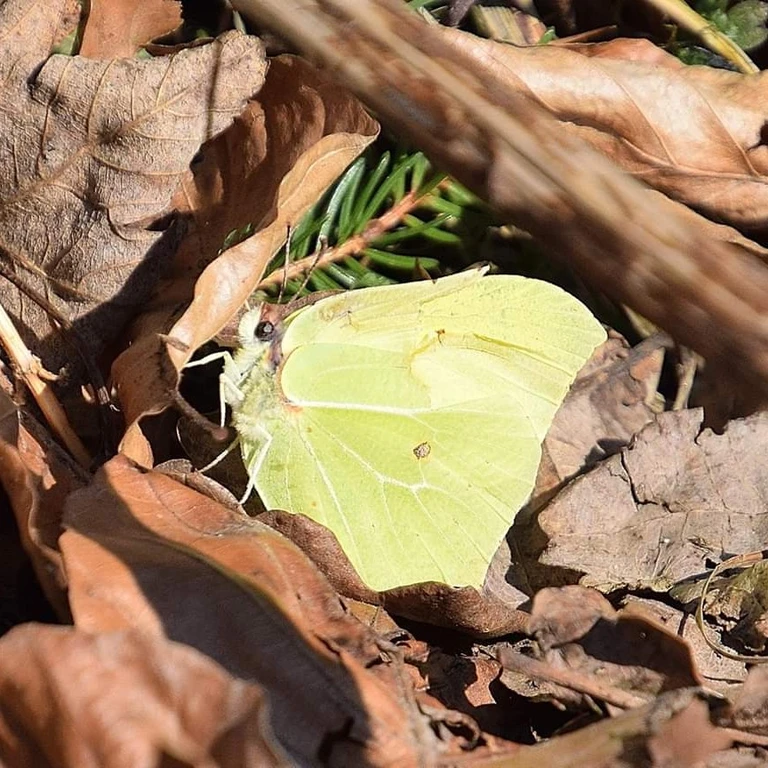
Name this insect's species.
Gonepteryx rhamni
